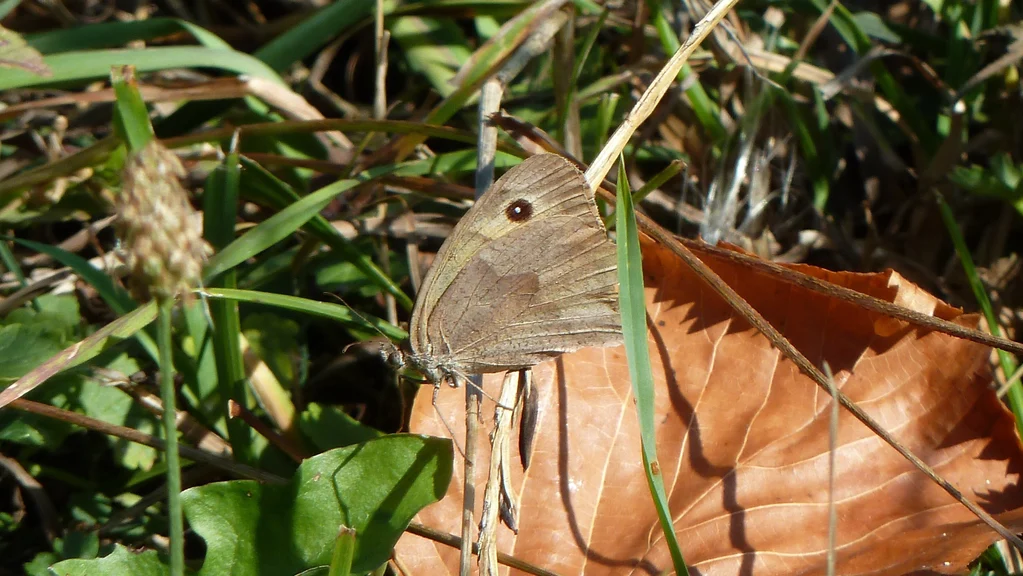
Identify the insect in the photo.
Maniola jurtina
